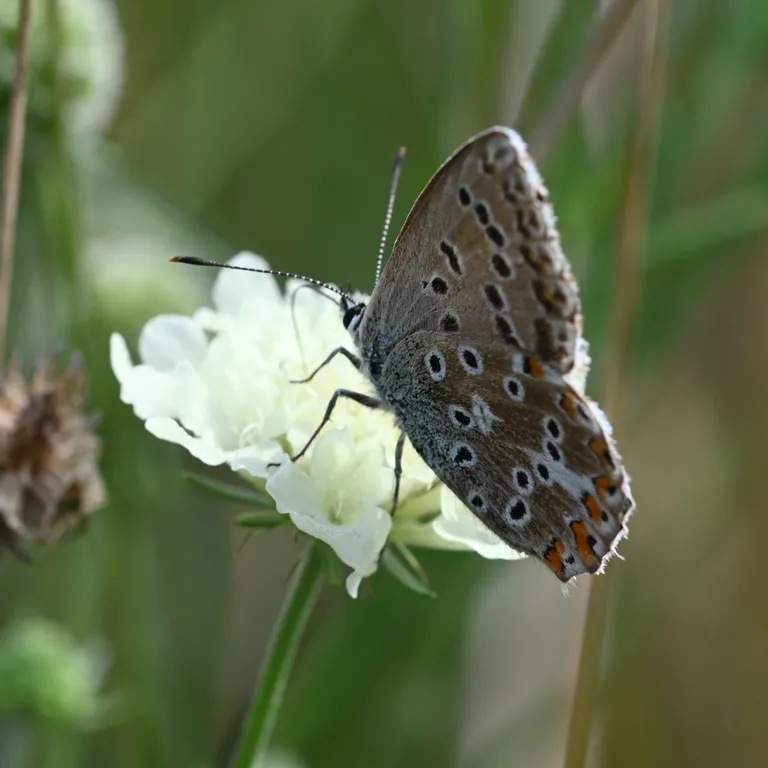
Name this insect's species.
Lysandra coridon
